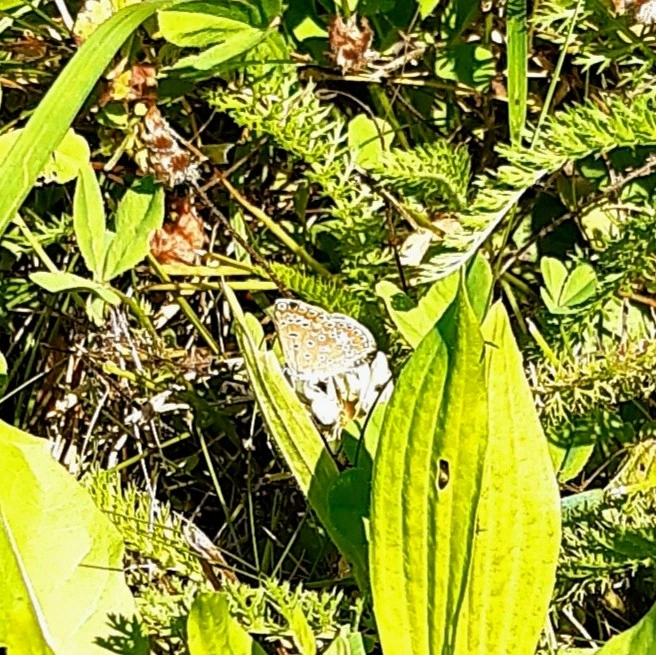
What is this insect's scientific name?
Polyommatus icarus
